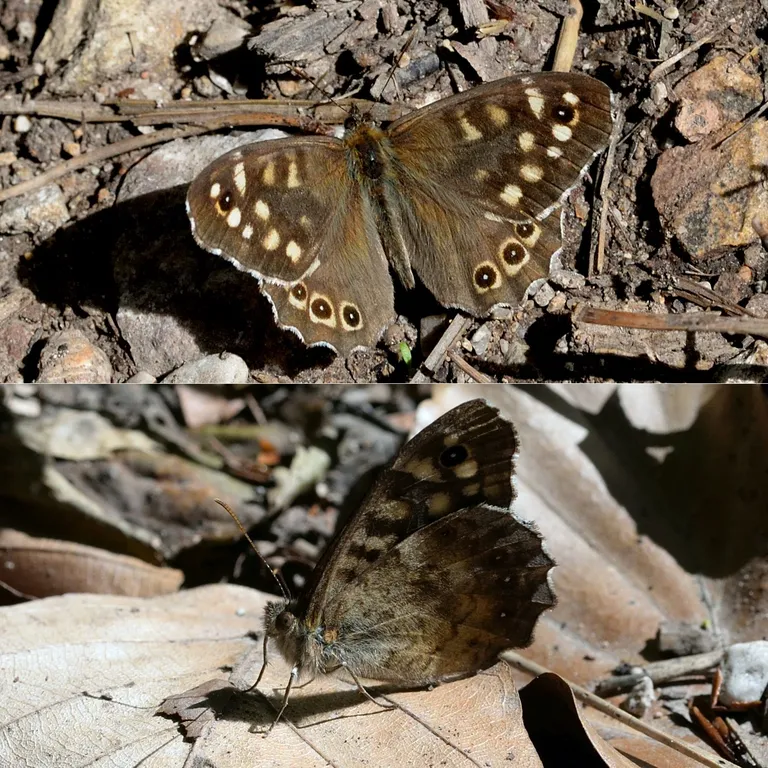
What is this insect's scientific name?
Pararge aegeria
